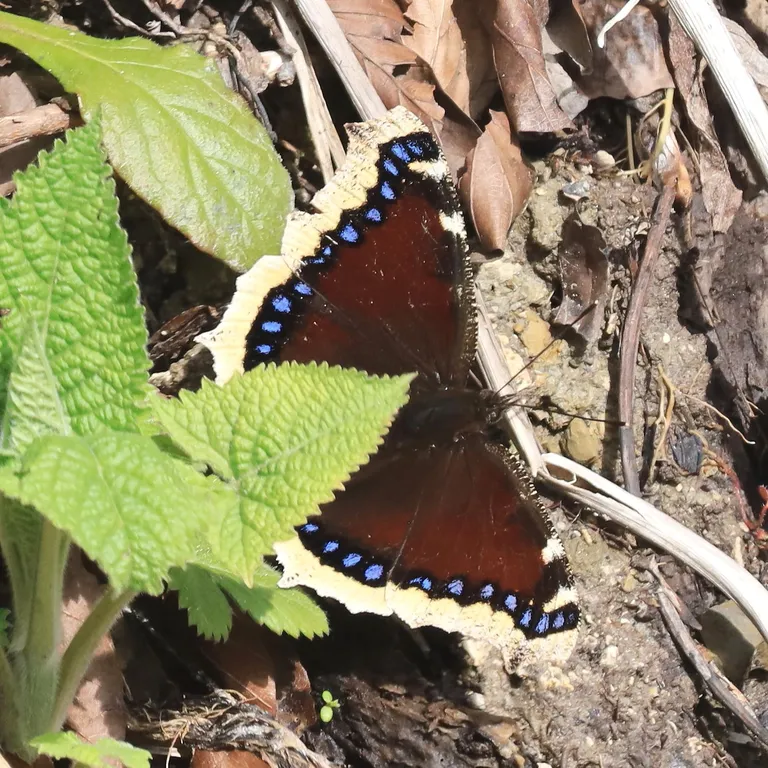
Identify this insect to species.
Nymphalis antiopa
